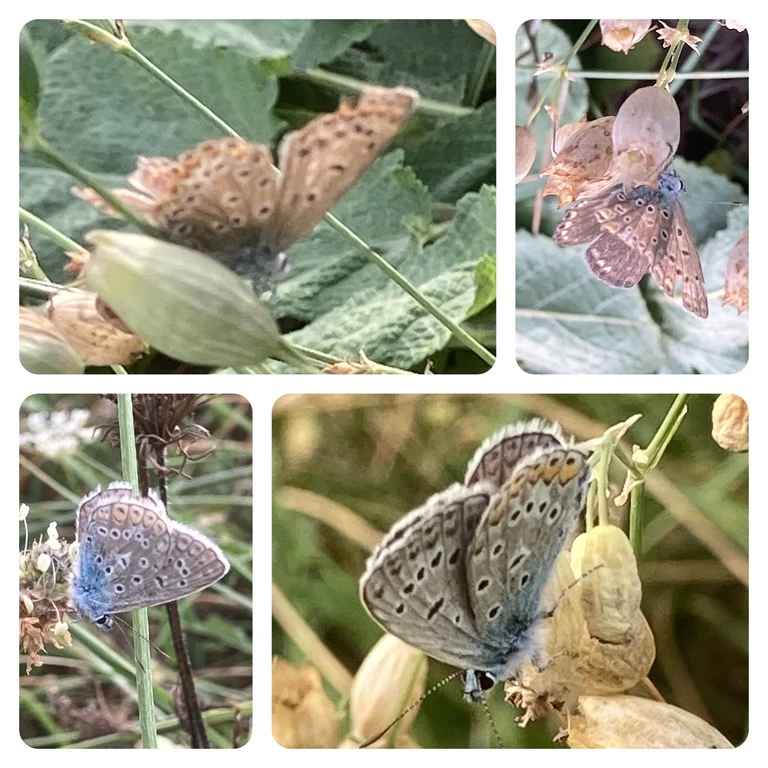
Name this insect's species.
Polyommatus icarus
